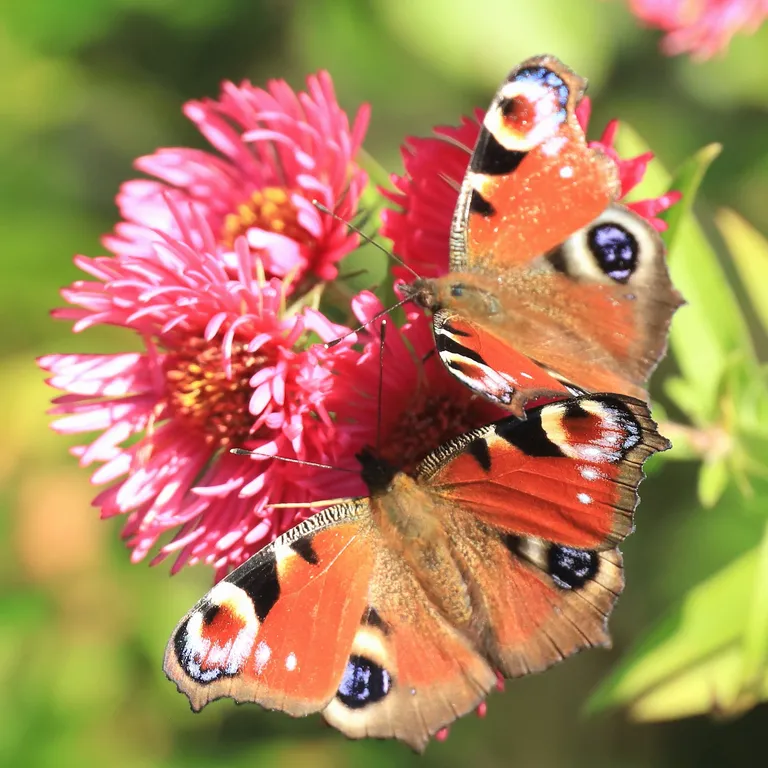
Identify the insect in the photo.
Aglais io
